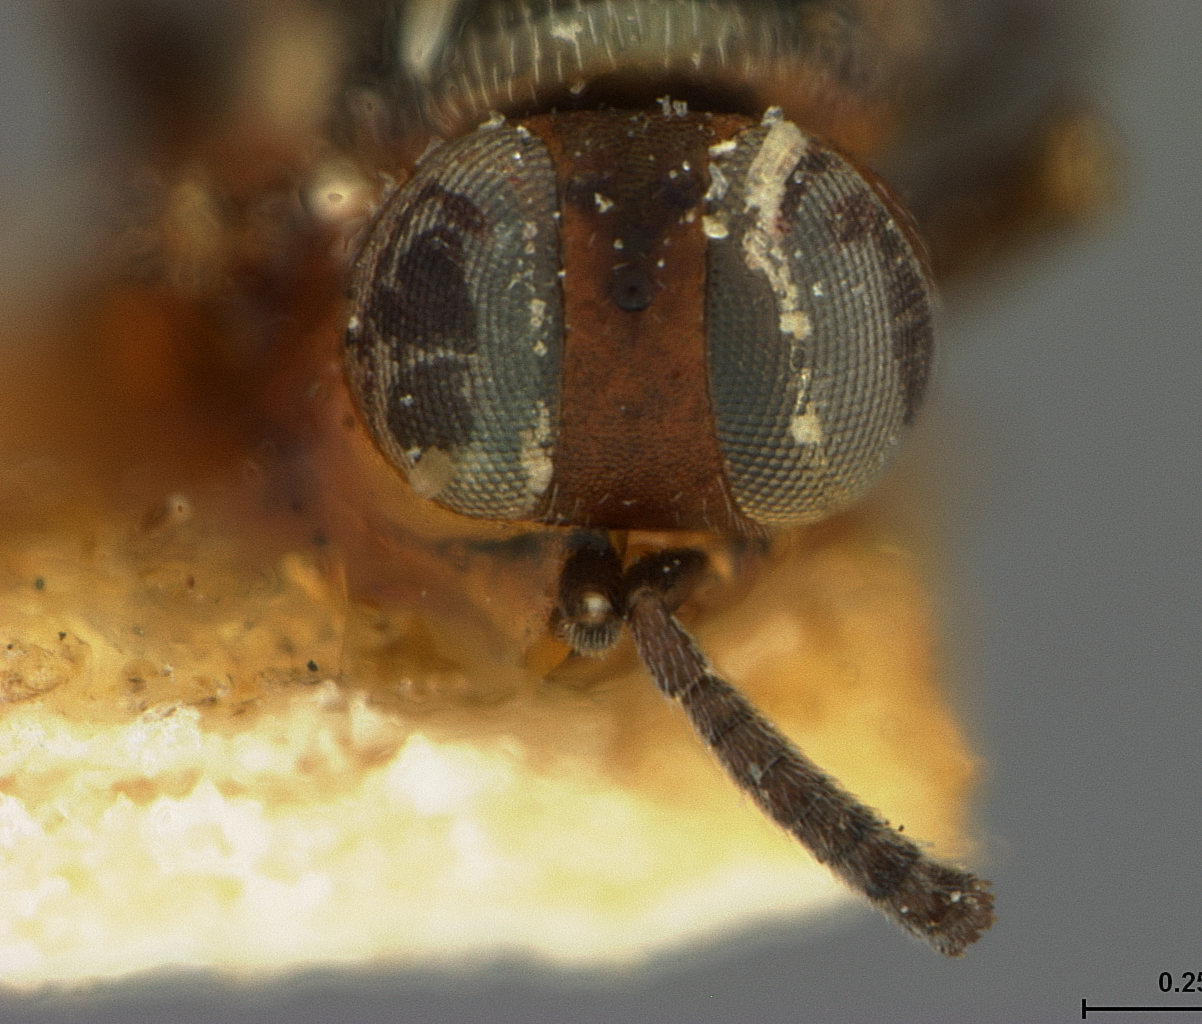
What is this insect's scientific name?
Homalotylus similis
